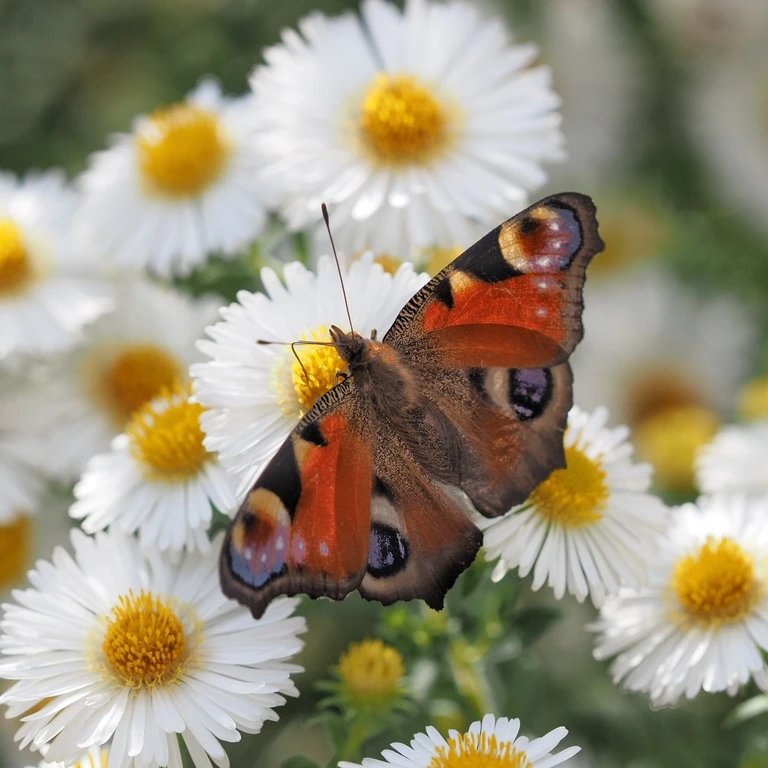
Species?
Aglais io
